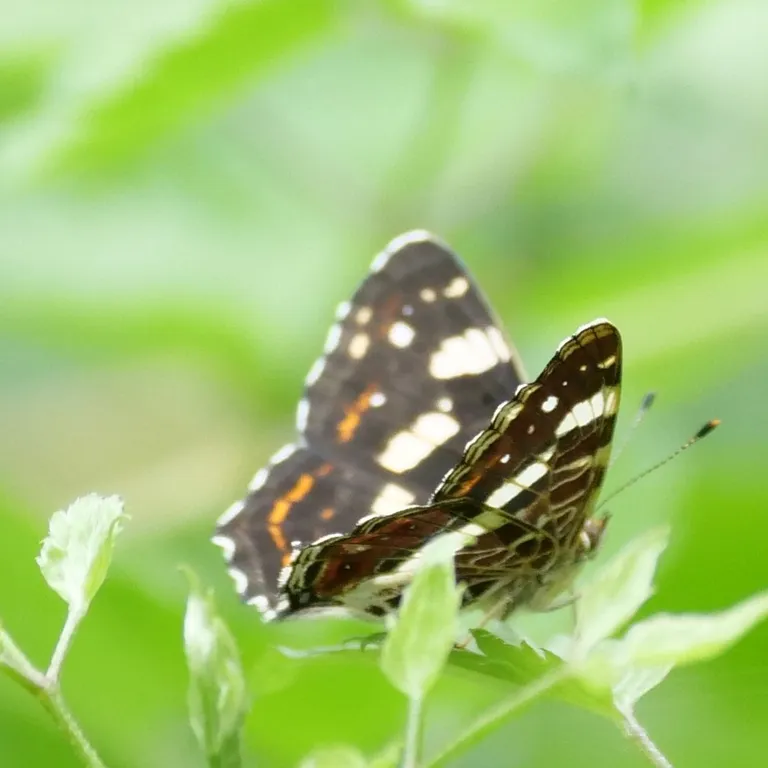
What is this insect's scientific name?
Araschnia levana
